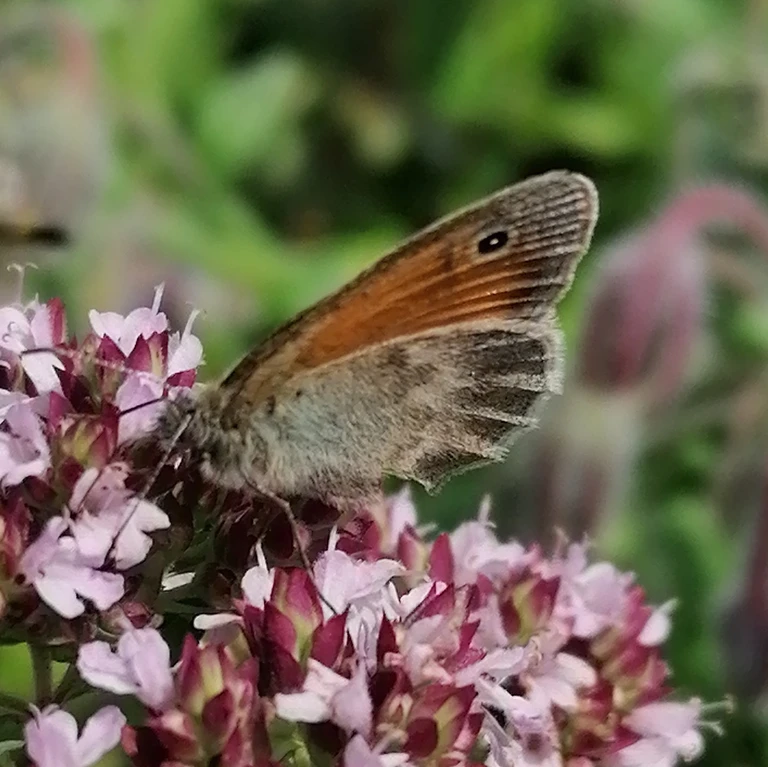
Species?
Coenonympha pamphilus
